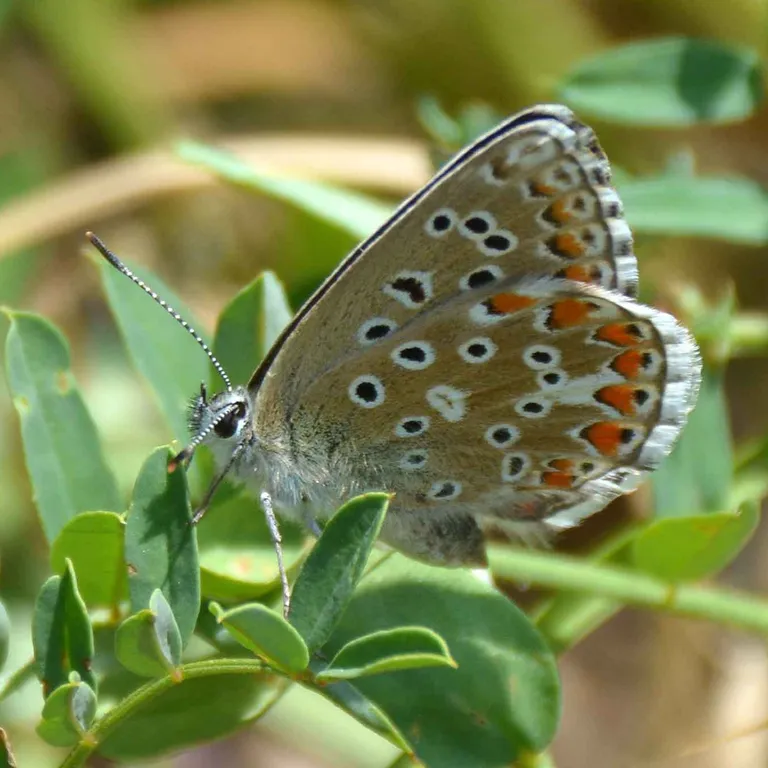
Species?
Lysandra bellargus
